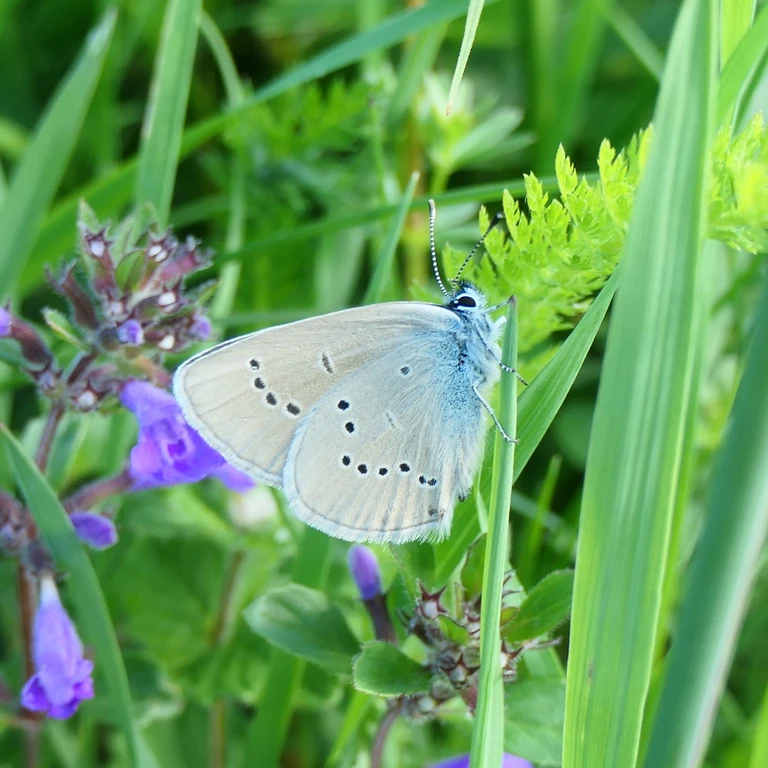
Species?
Cyaniris semiargus
